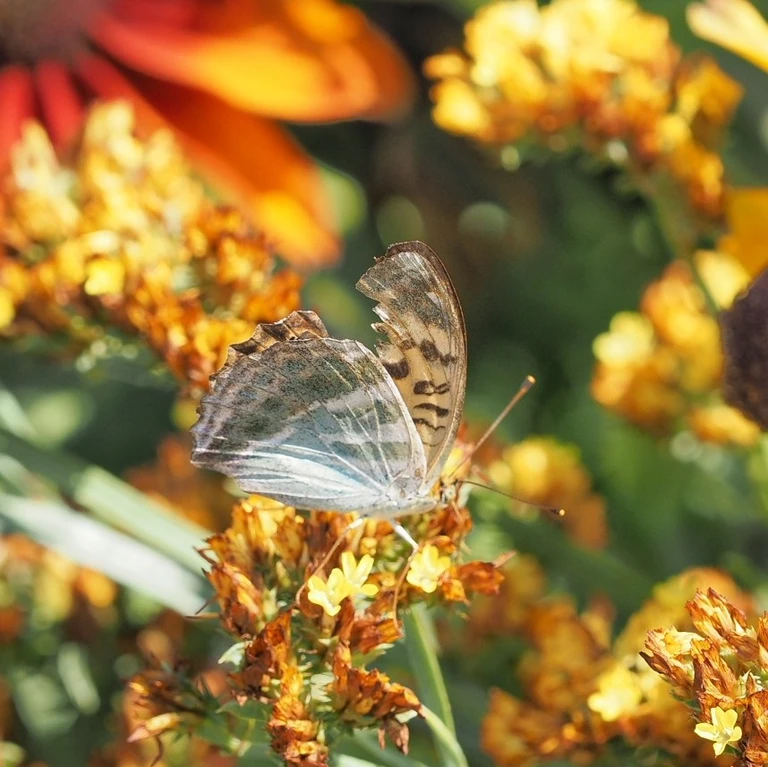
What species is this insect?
Argynnis paphia
